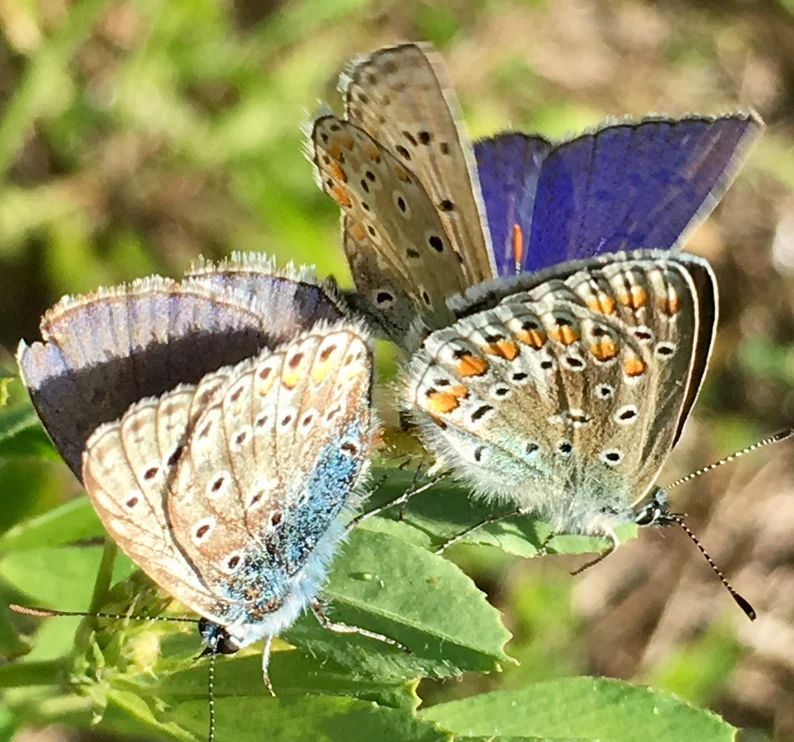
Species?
Polyommatus icarus
